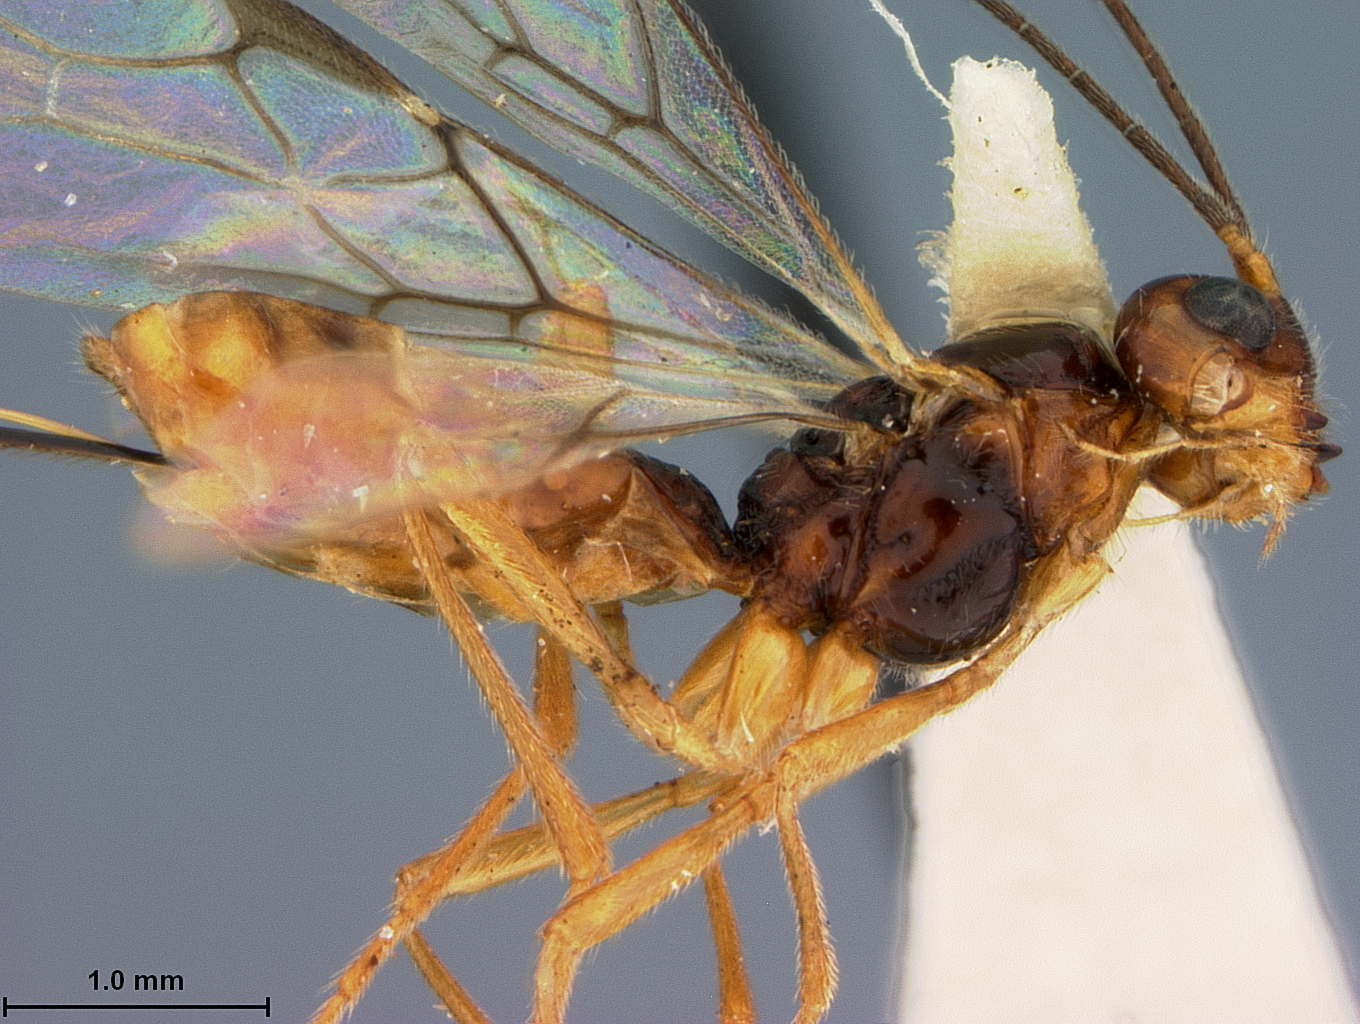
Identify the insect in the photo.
Phaenocarpa notaulica
